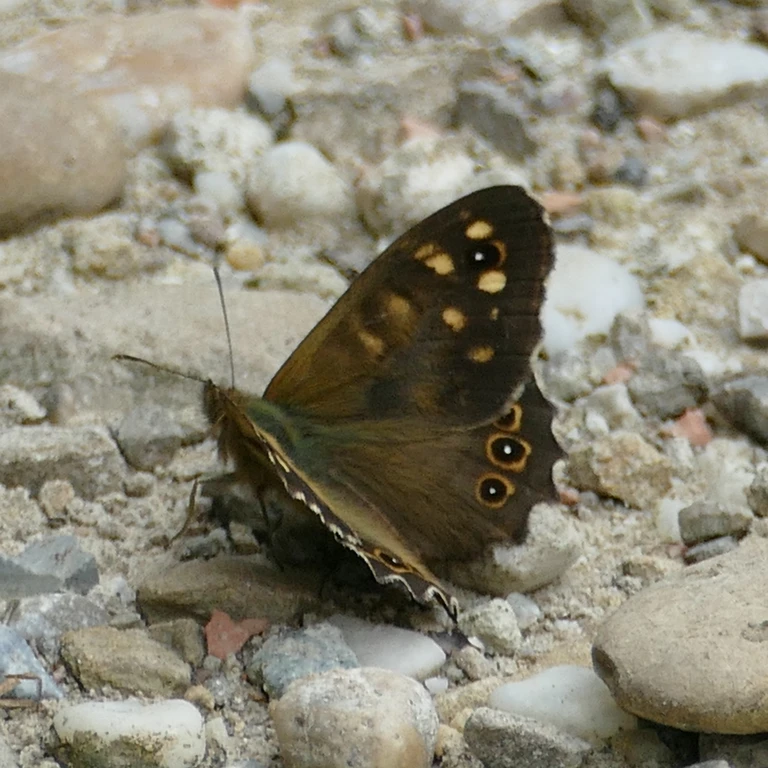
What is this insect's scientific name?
Pararge aegeria
